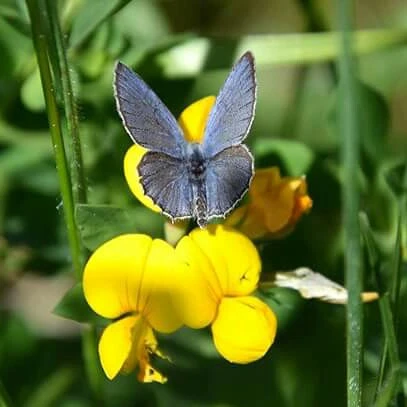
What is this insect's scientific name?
Cupido argiades (also Elkalyce argiades)
